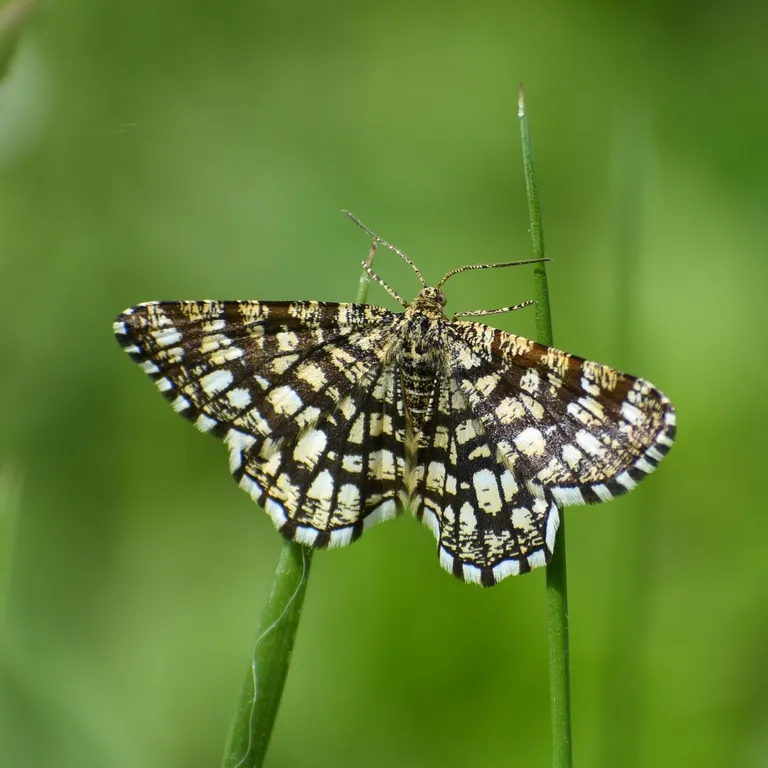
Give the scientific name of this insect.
Chiasmia clathrata
